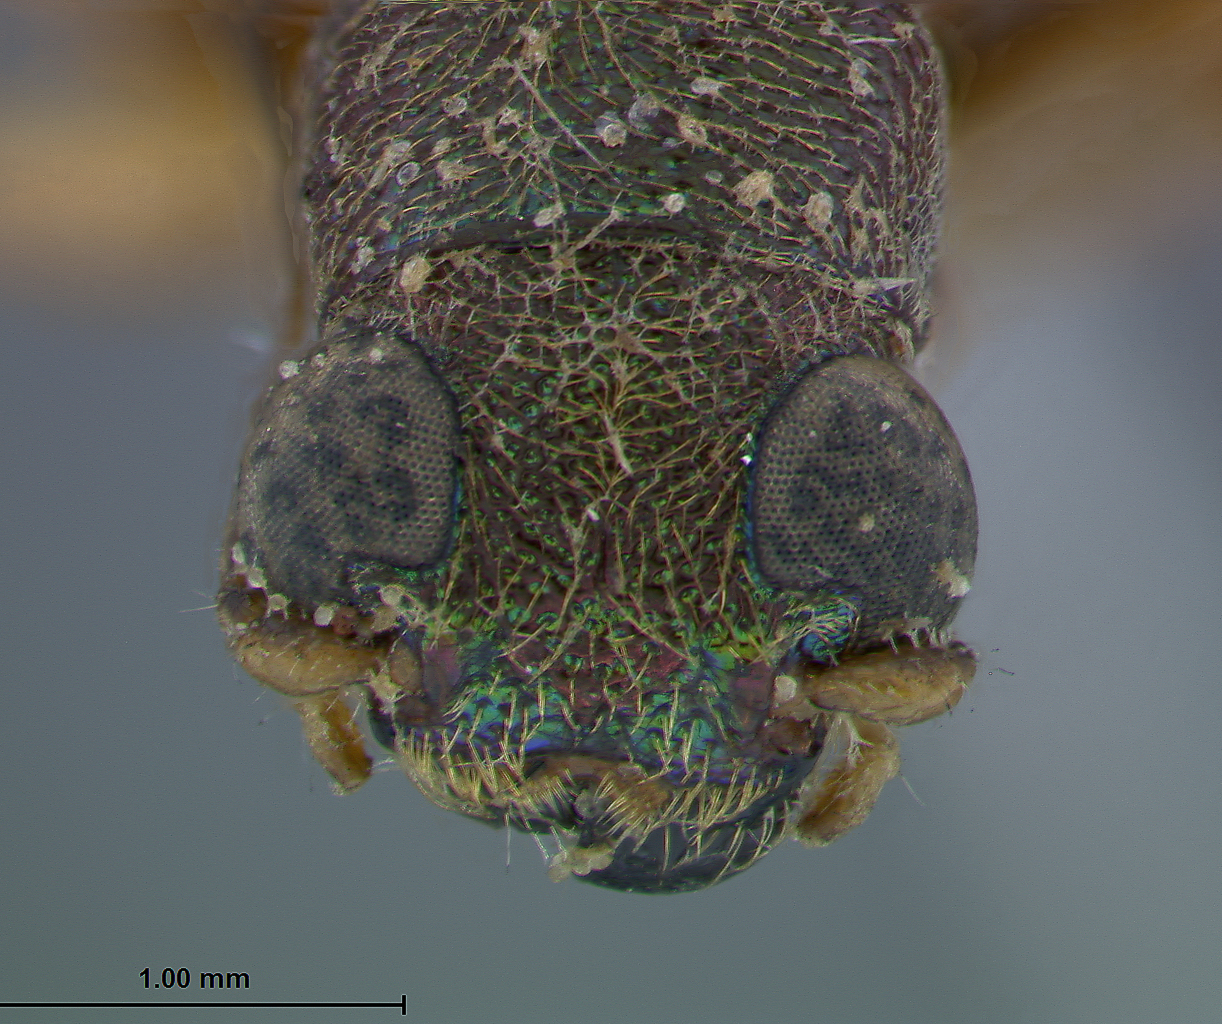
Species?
Megascelis dubiosa
